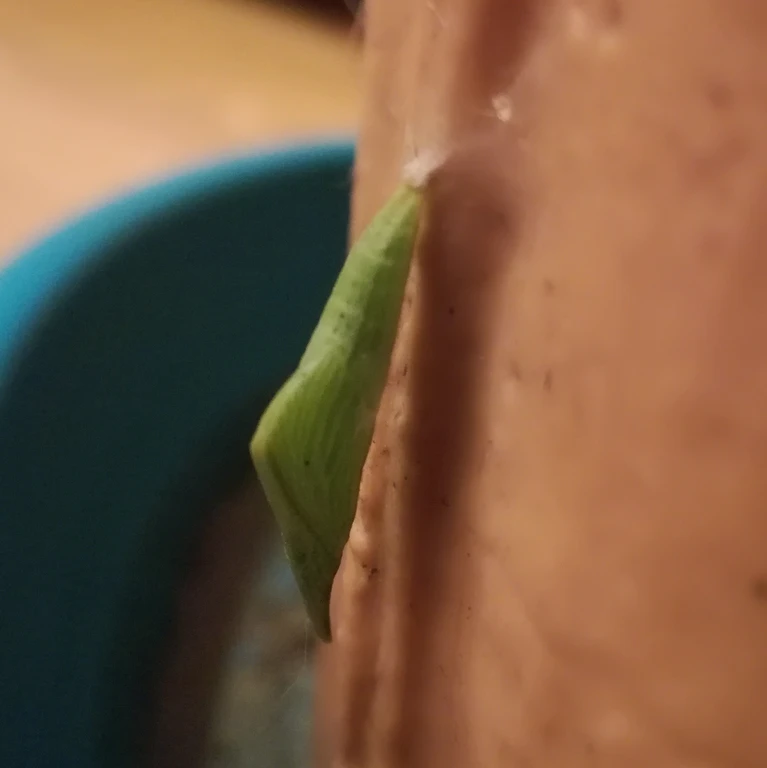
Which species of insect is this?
Anthocharis cardamines
